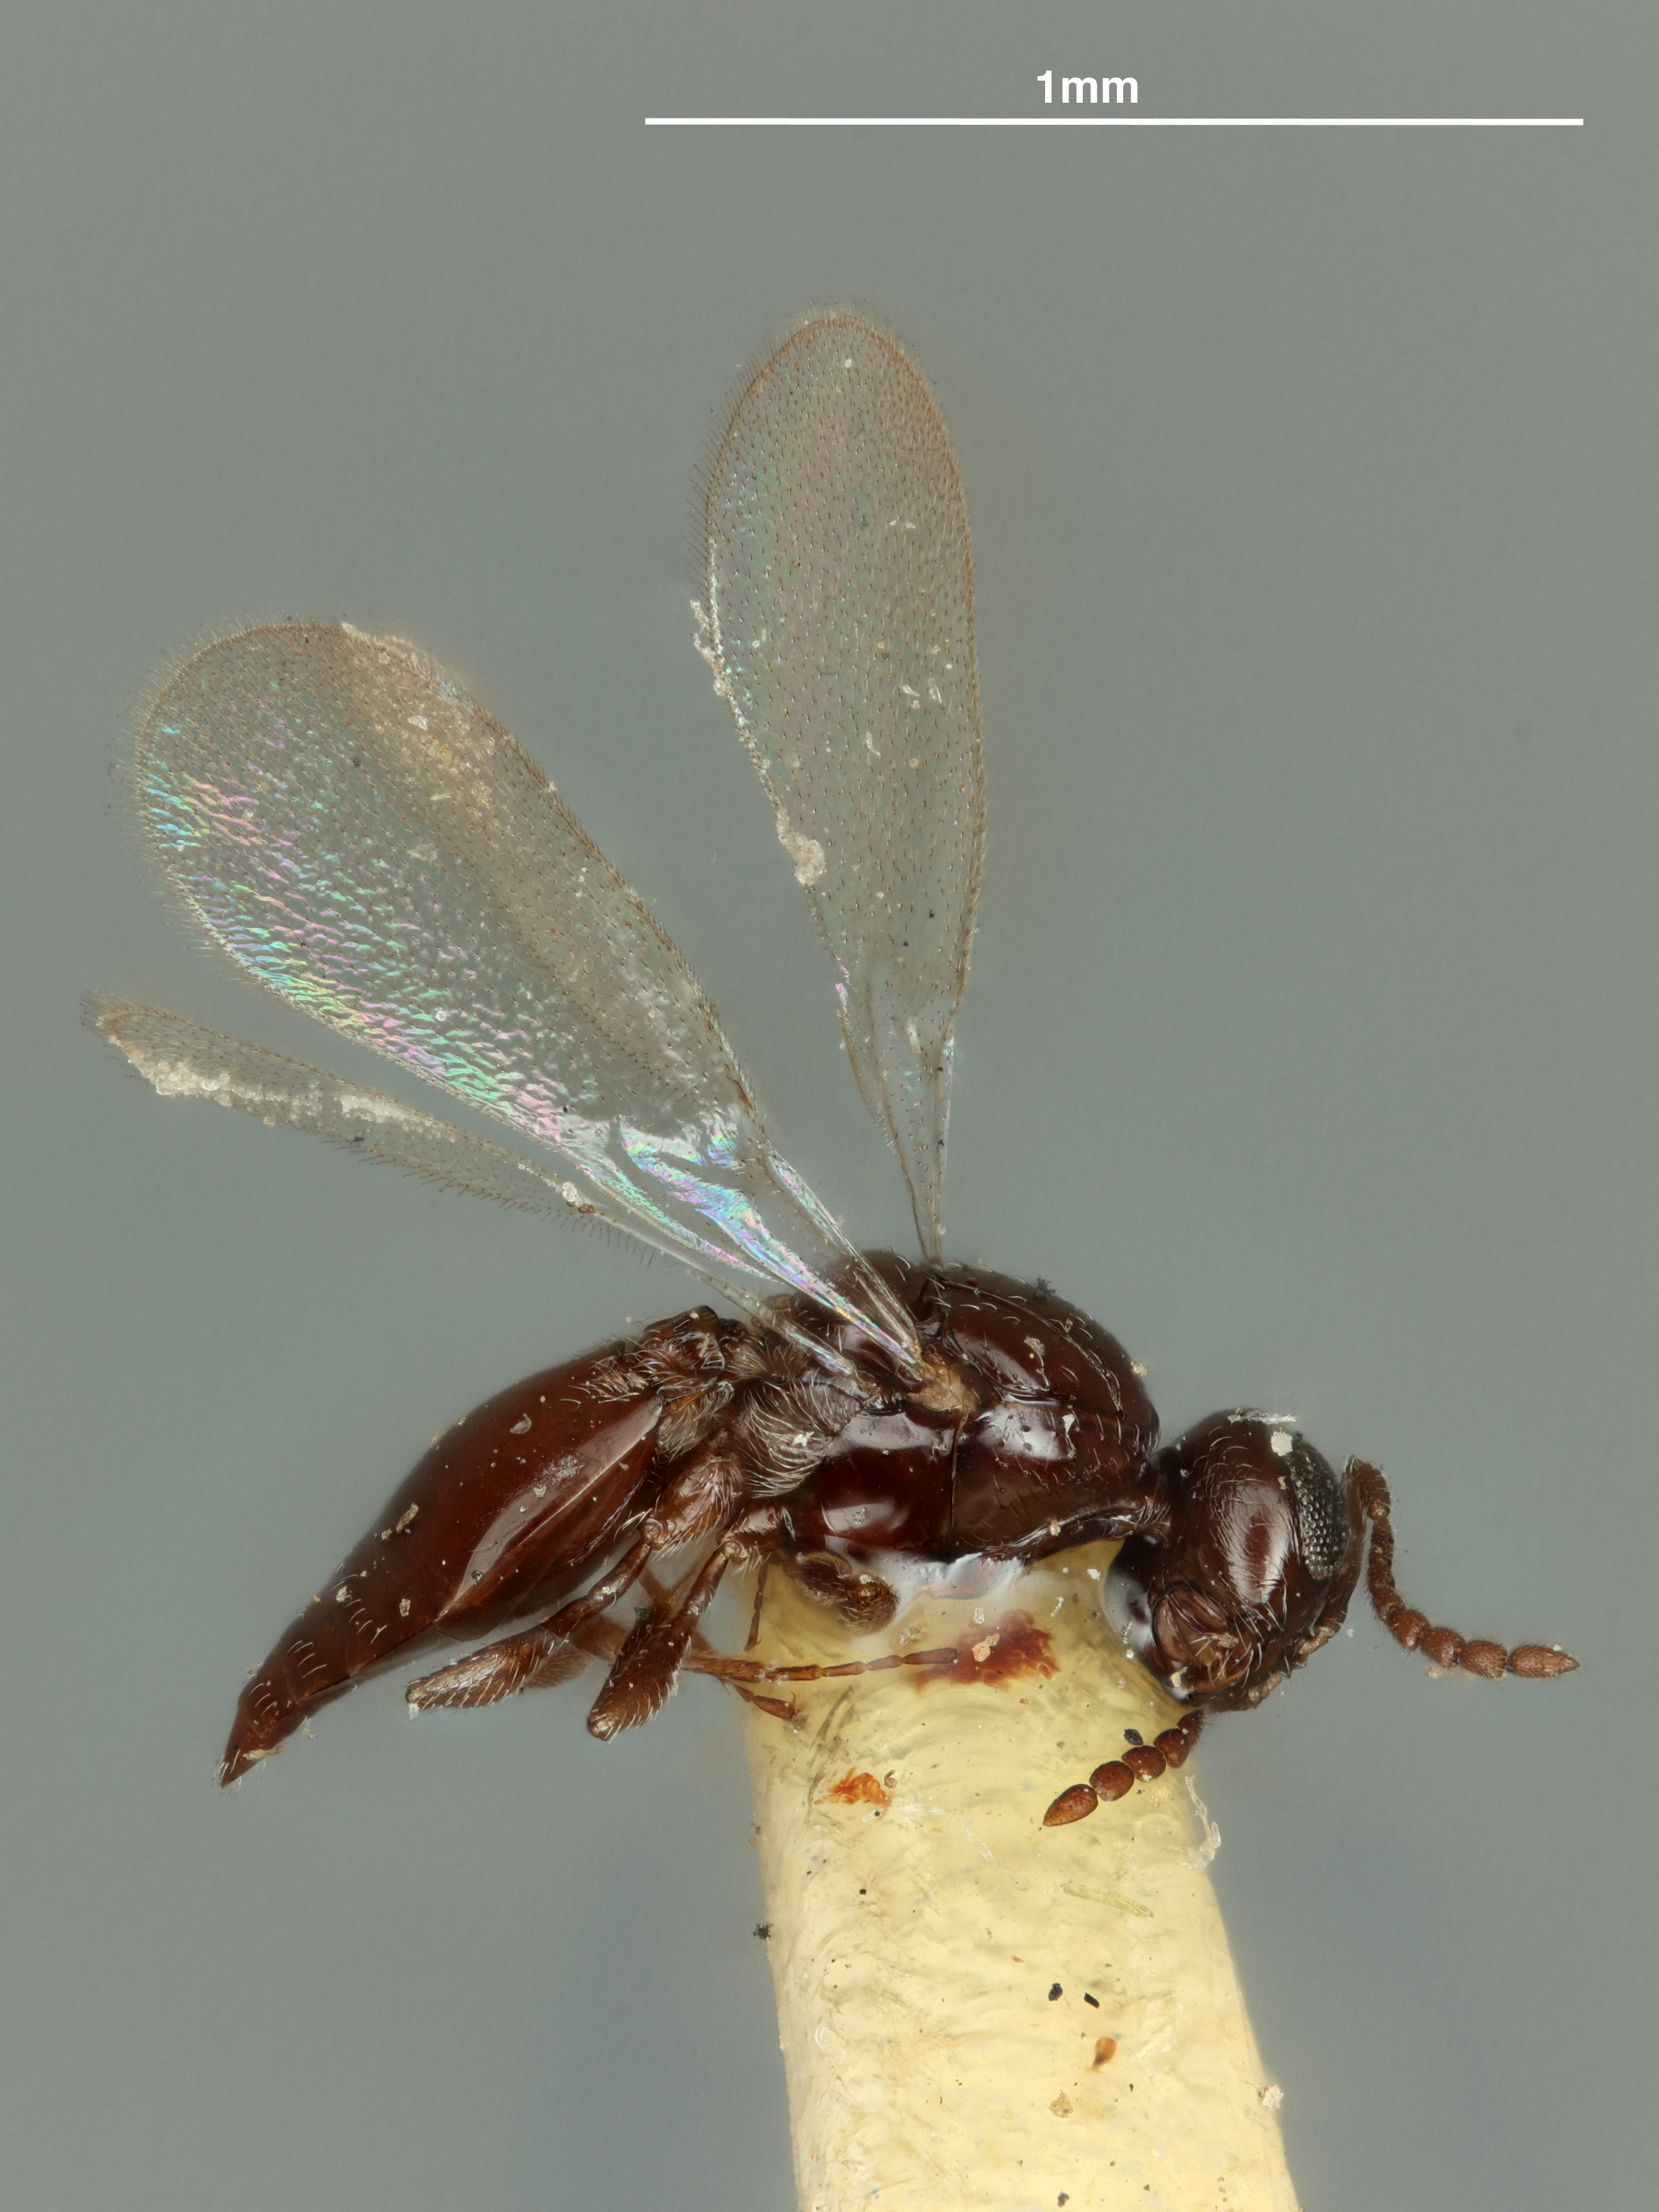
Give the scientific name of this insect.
Polygnotus californicus
